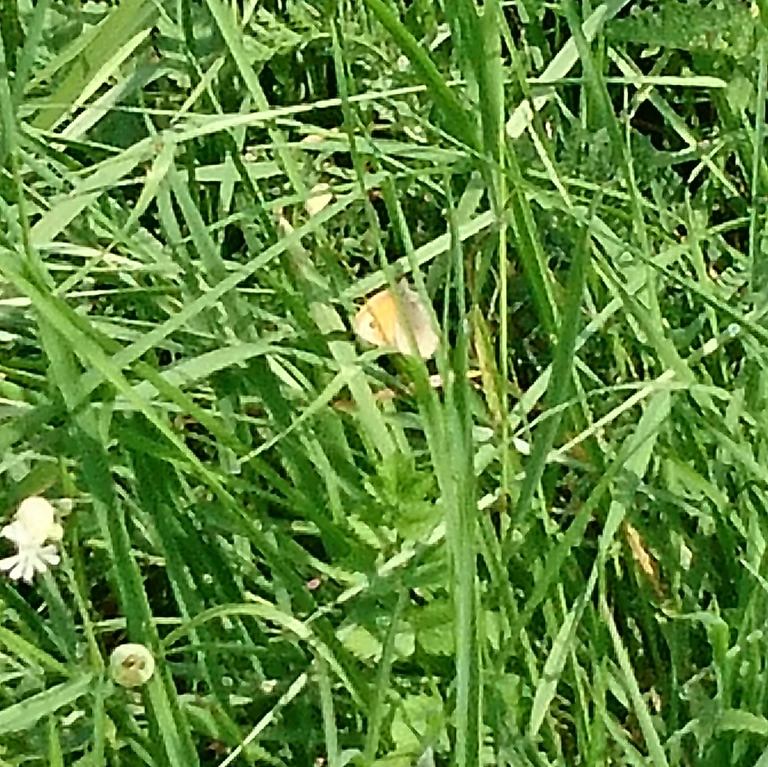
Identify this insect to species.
Coenonympha pamphilus
